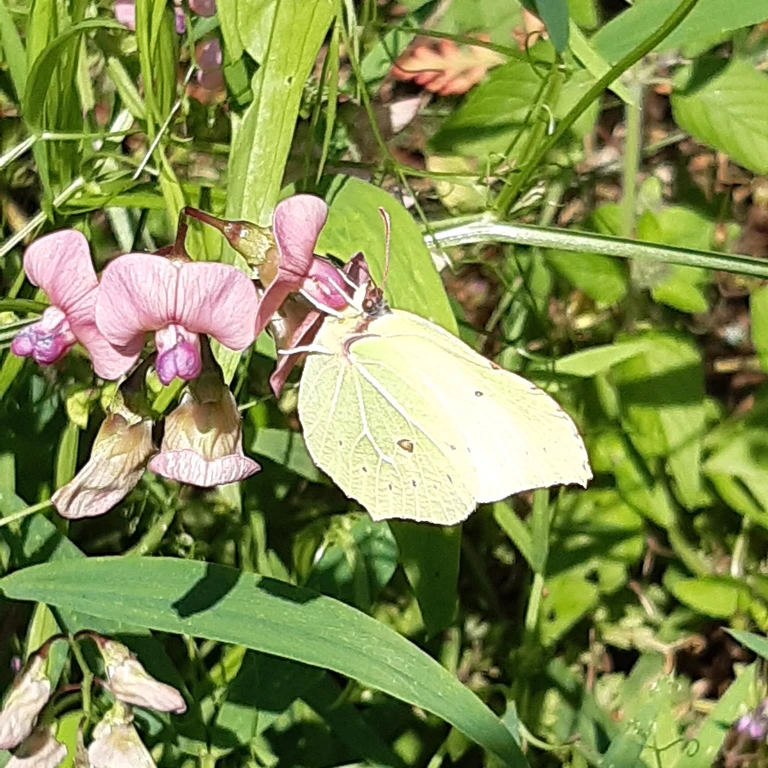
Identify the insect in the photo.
Gonepteryx rhamni
